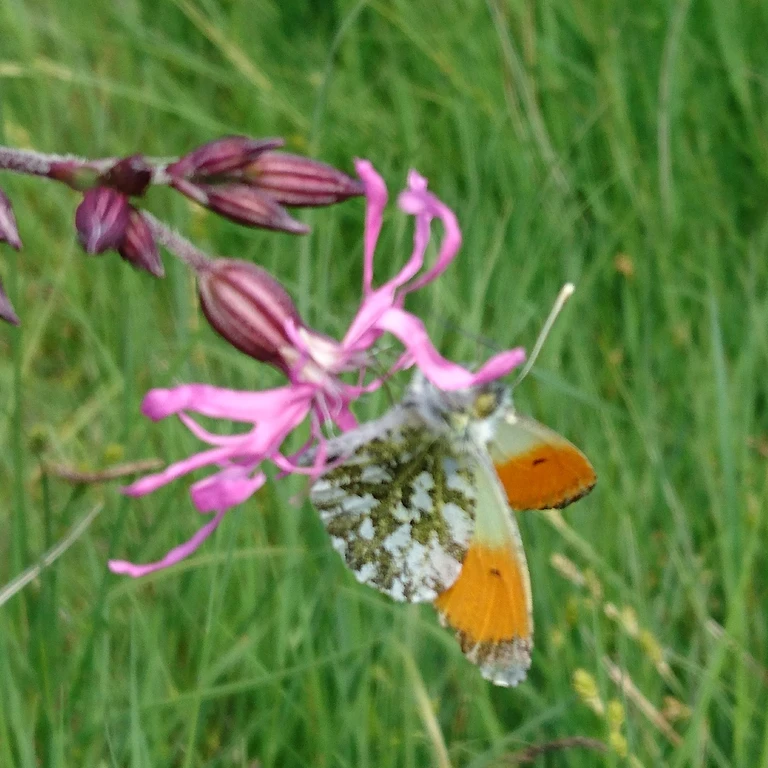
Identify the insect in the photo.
Anthocharis cardamines
